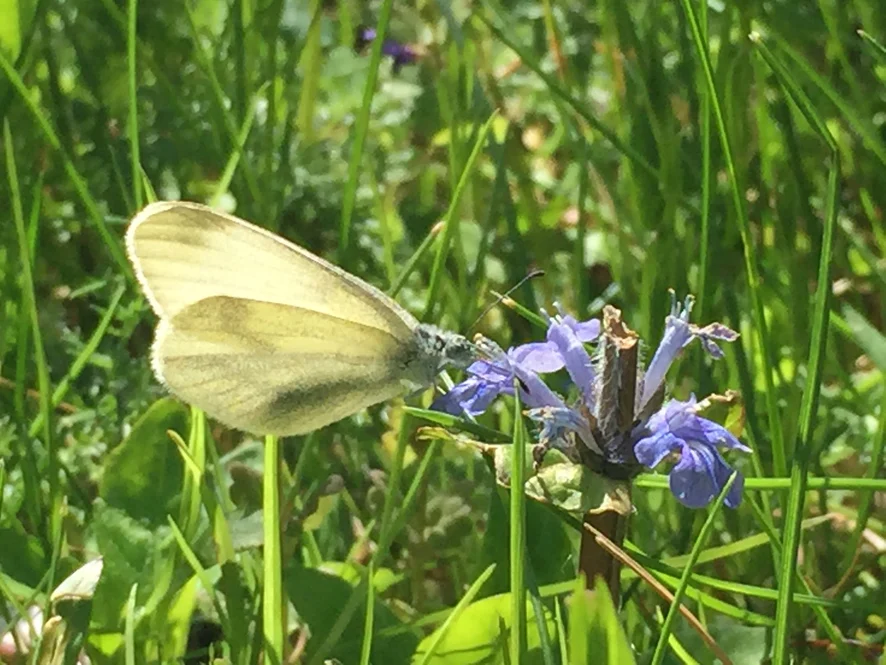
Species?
Leptidea sinapis/juvernica
